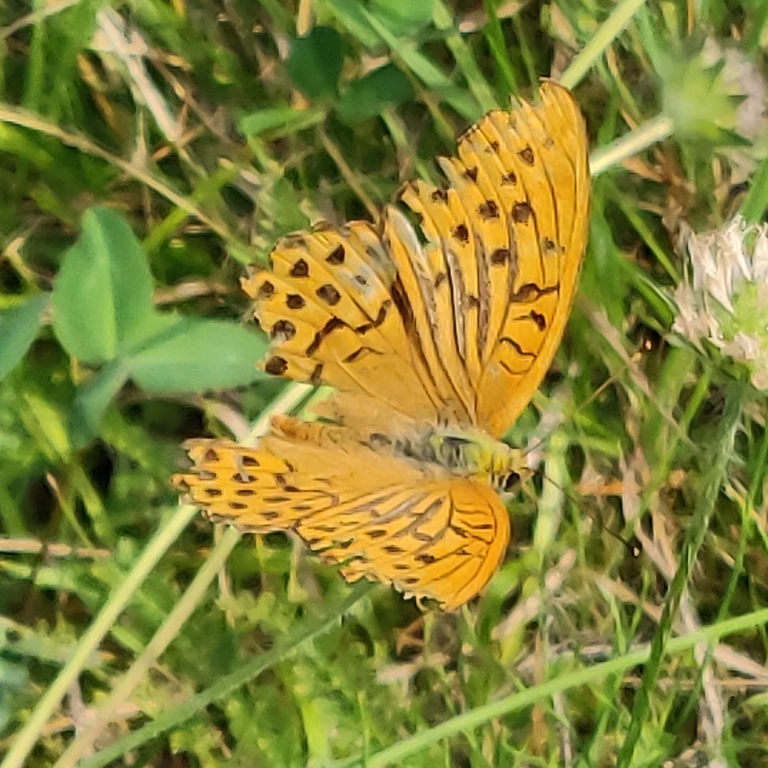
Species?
Argynnis paphia
